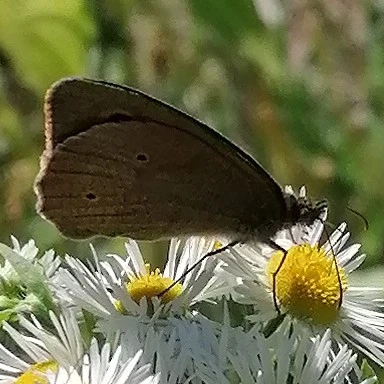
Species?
Maniola jurtina
